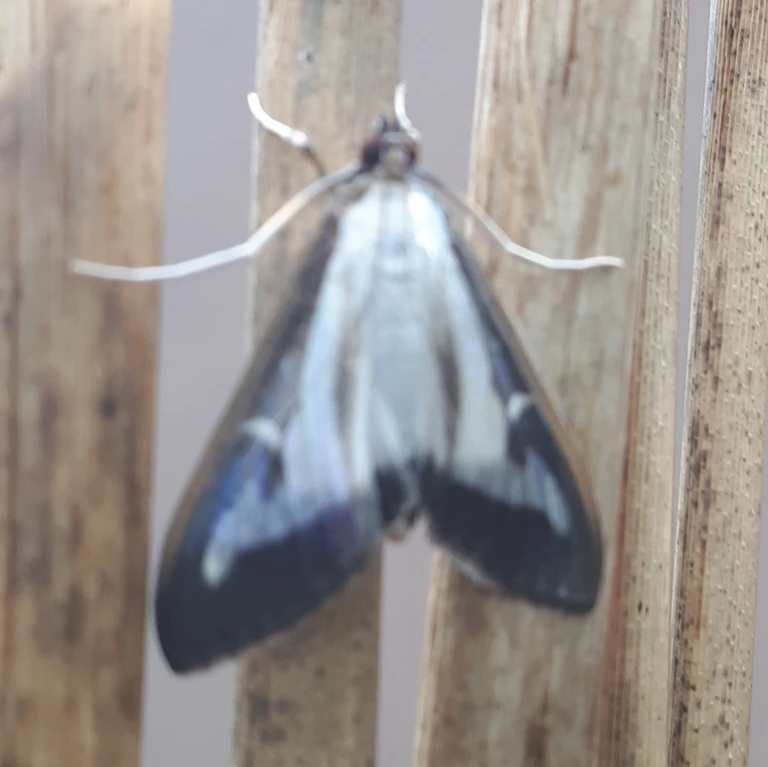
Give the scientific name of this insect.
Cydalima perspectalis
